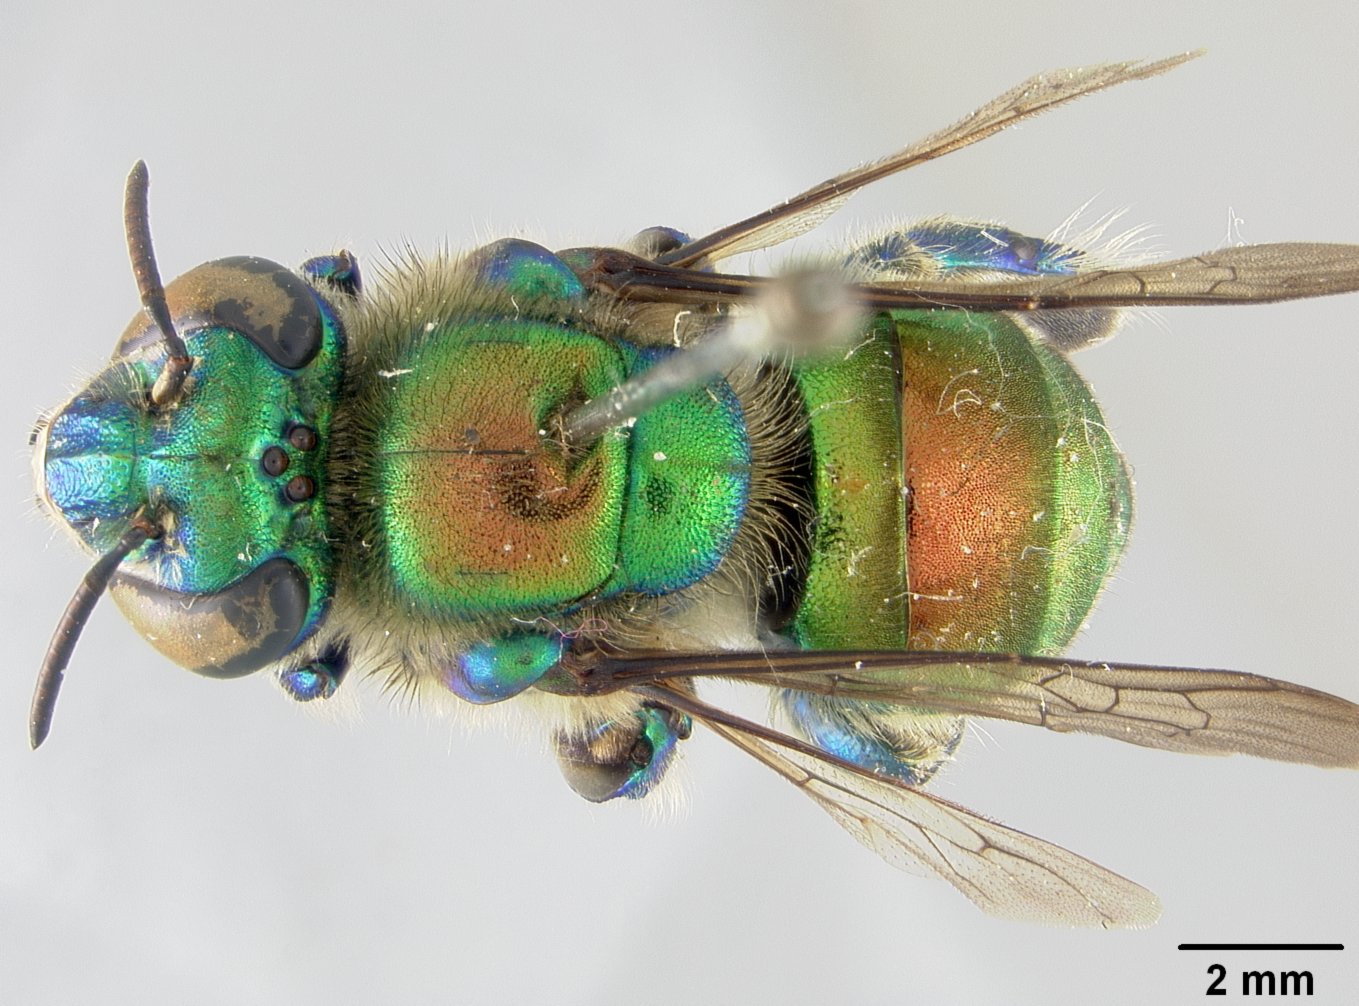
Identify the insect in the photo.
Euglossa villosa
